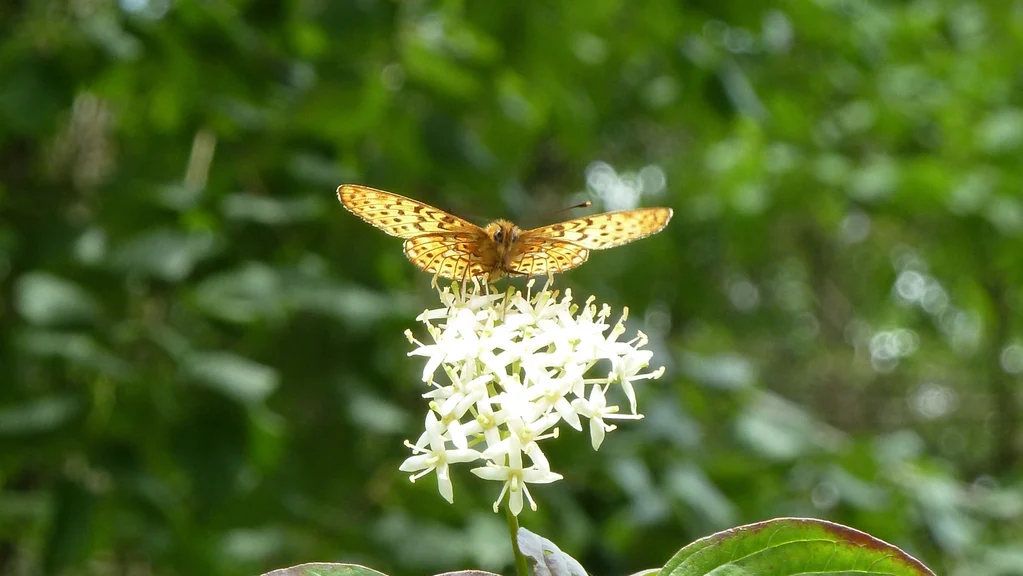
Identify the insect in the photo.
Boloria euphrosyne (also Clossiana euphrosyne)
